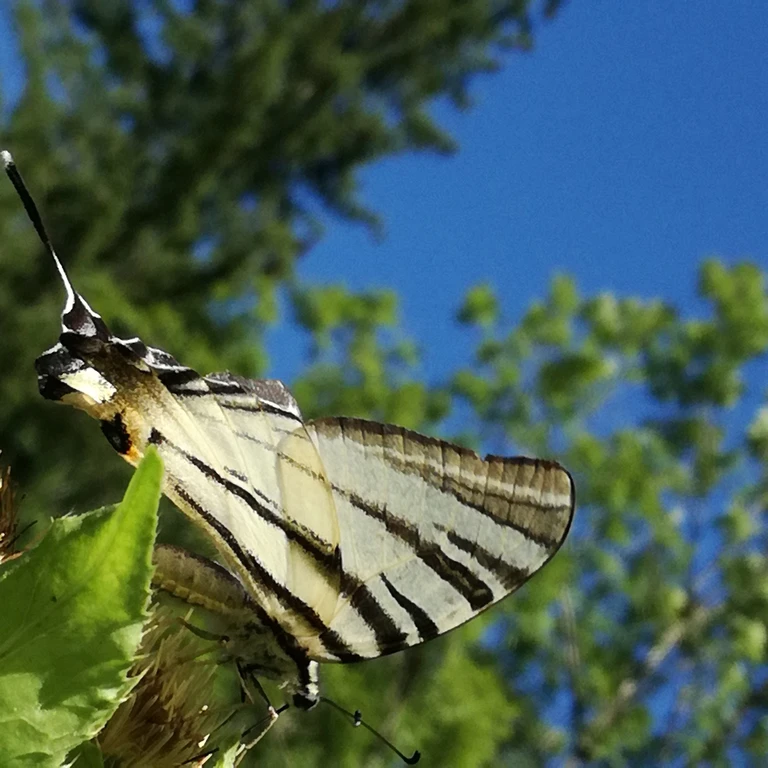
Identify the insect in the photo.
Iphiclides podalirius
